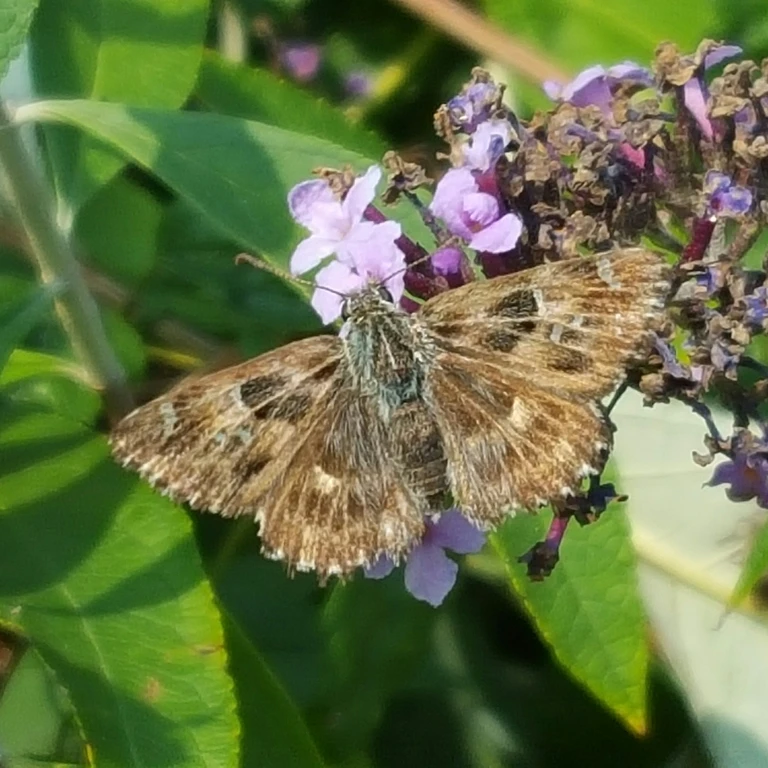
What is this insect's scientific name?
Carcharodus alceae
